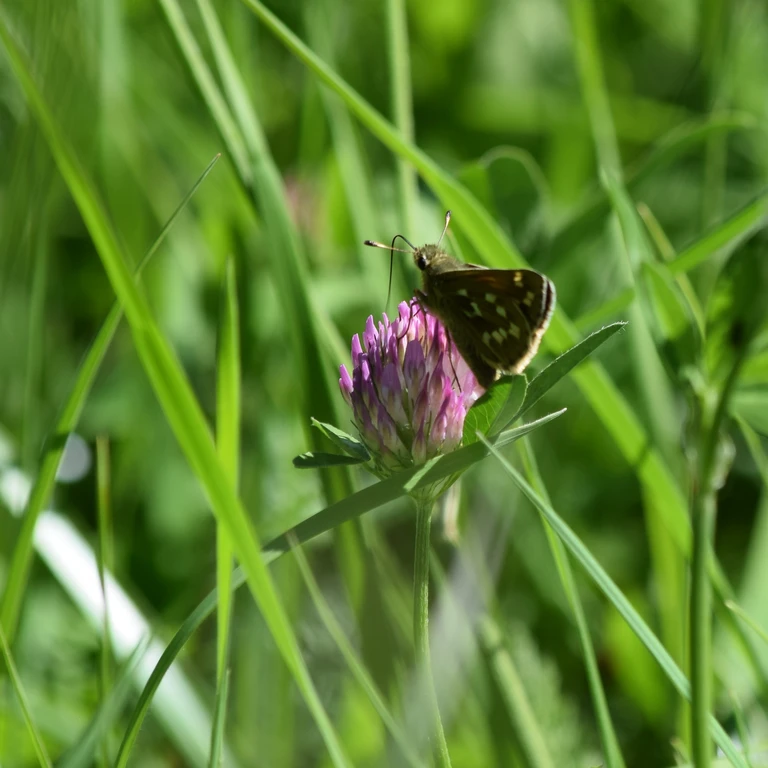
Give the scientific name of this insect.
Hesperia comma
